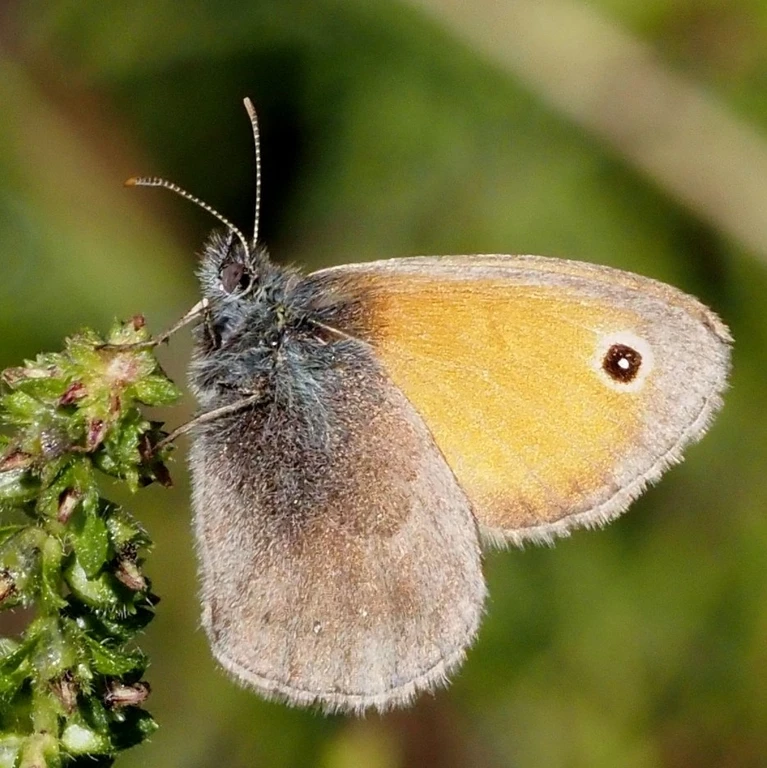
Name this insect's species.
Coenonympha pamphilus
